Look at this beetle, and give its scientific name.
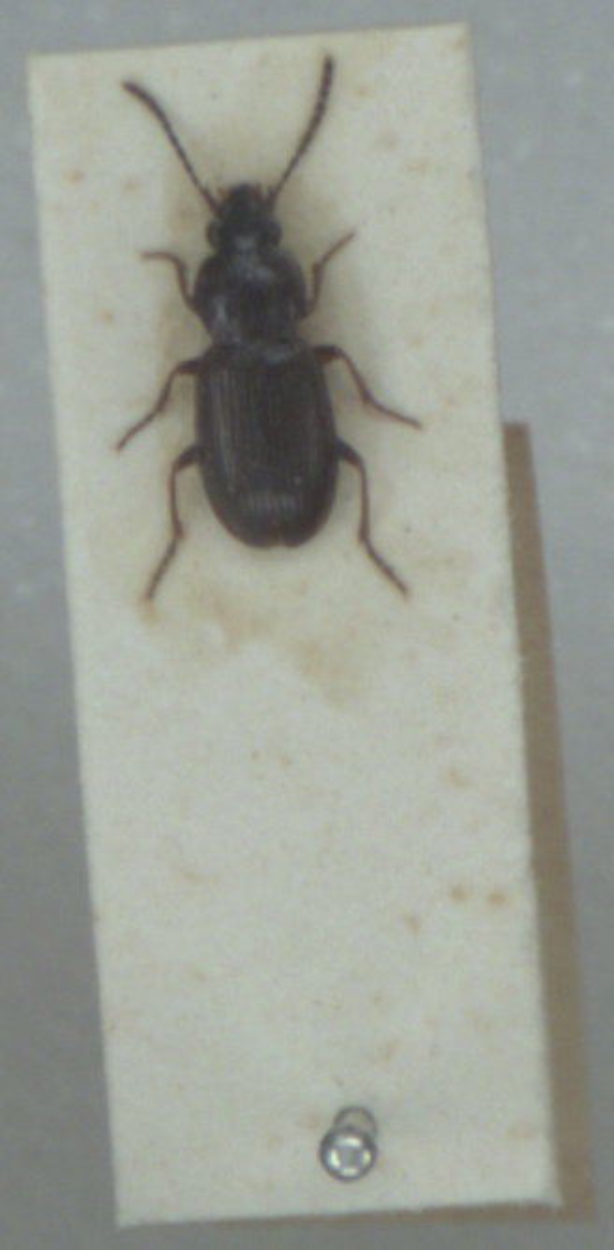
Pterostichus diligens
